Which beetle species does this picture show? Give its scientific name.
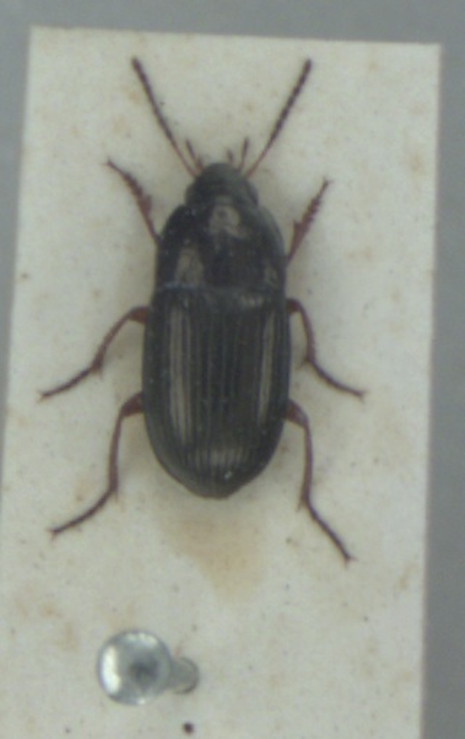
Amara familiaris
